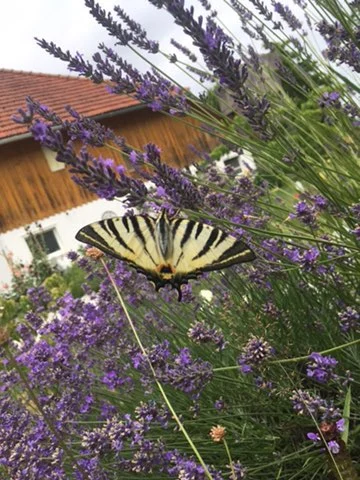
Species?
Iphiclides podalirius
